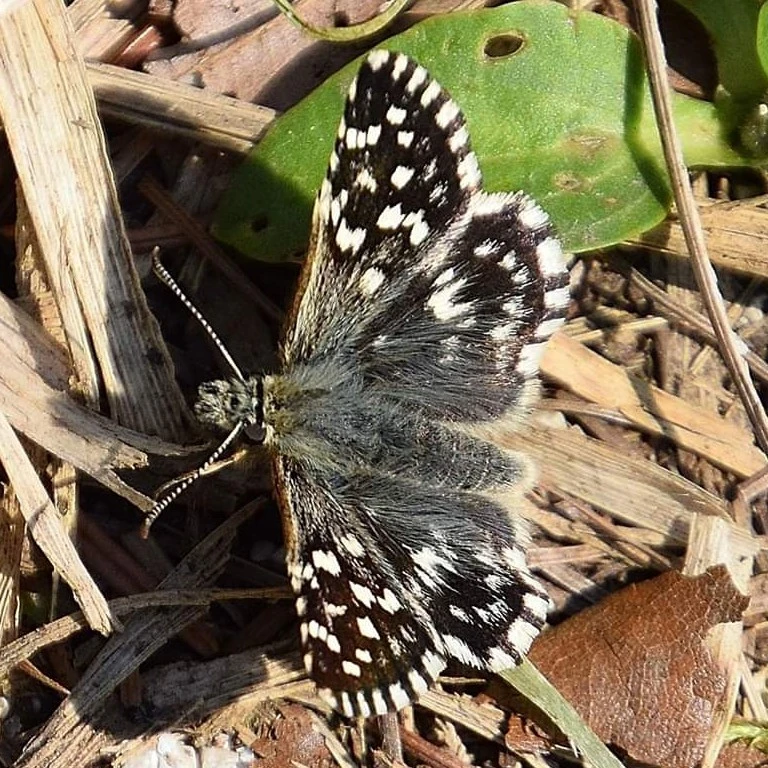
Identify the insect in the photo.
Pyrgus malvae
